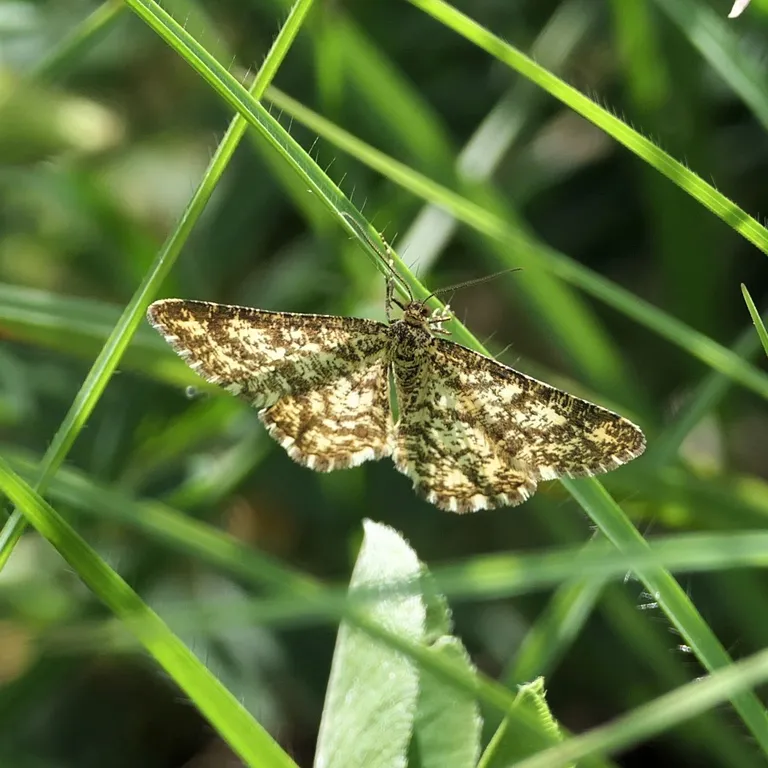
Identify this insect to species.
Ematurga atomaria
